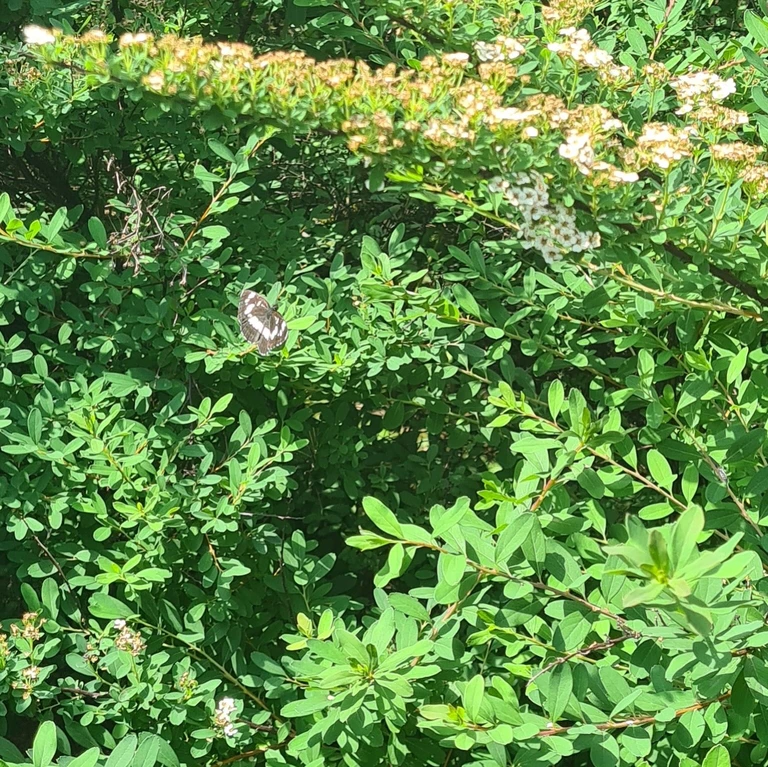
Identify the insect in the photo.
Neptis rivularis
